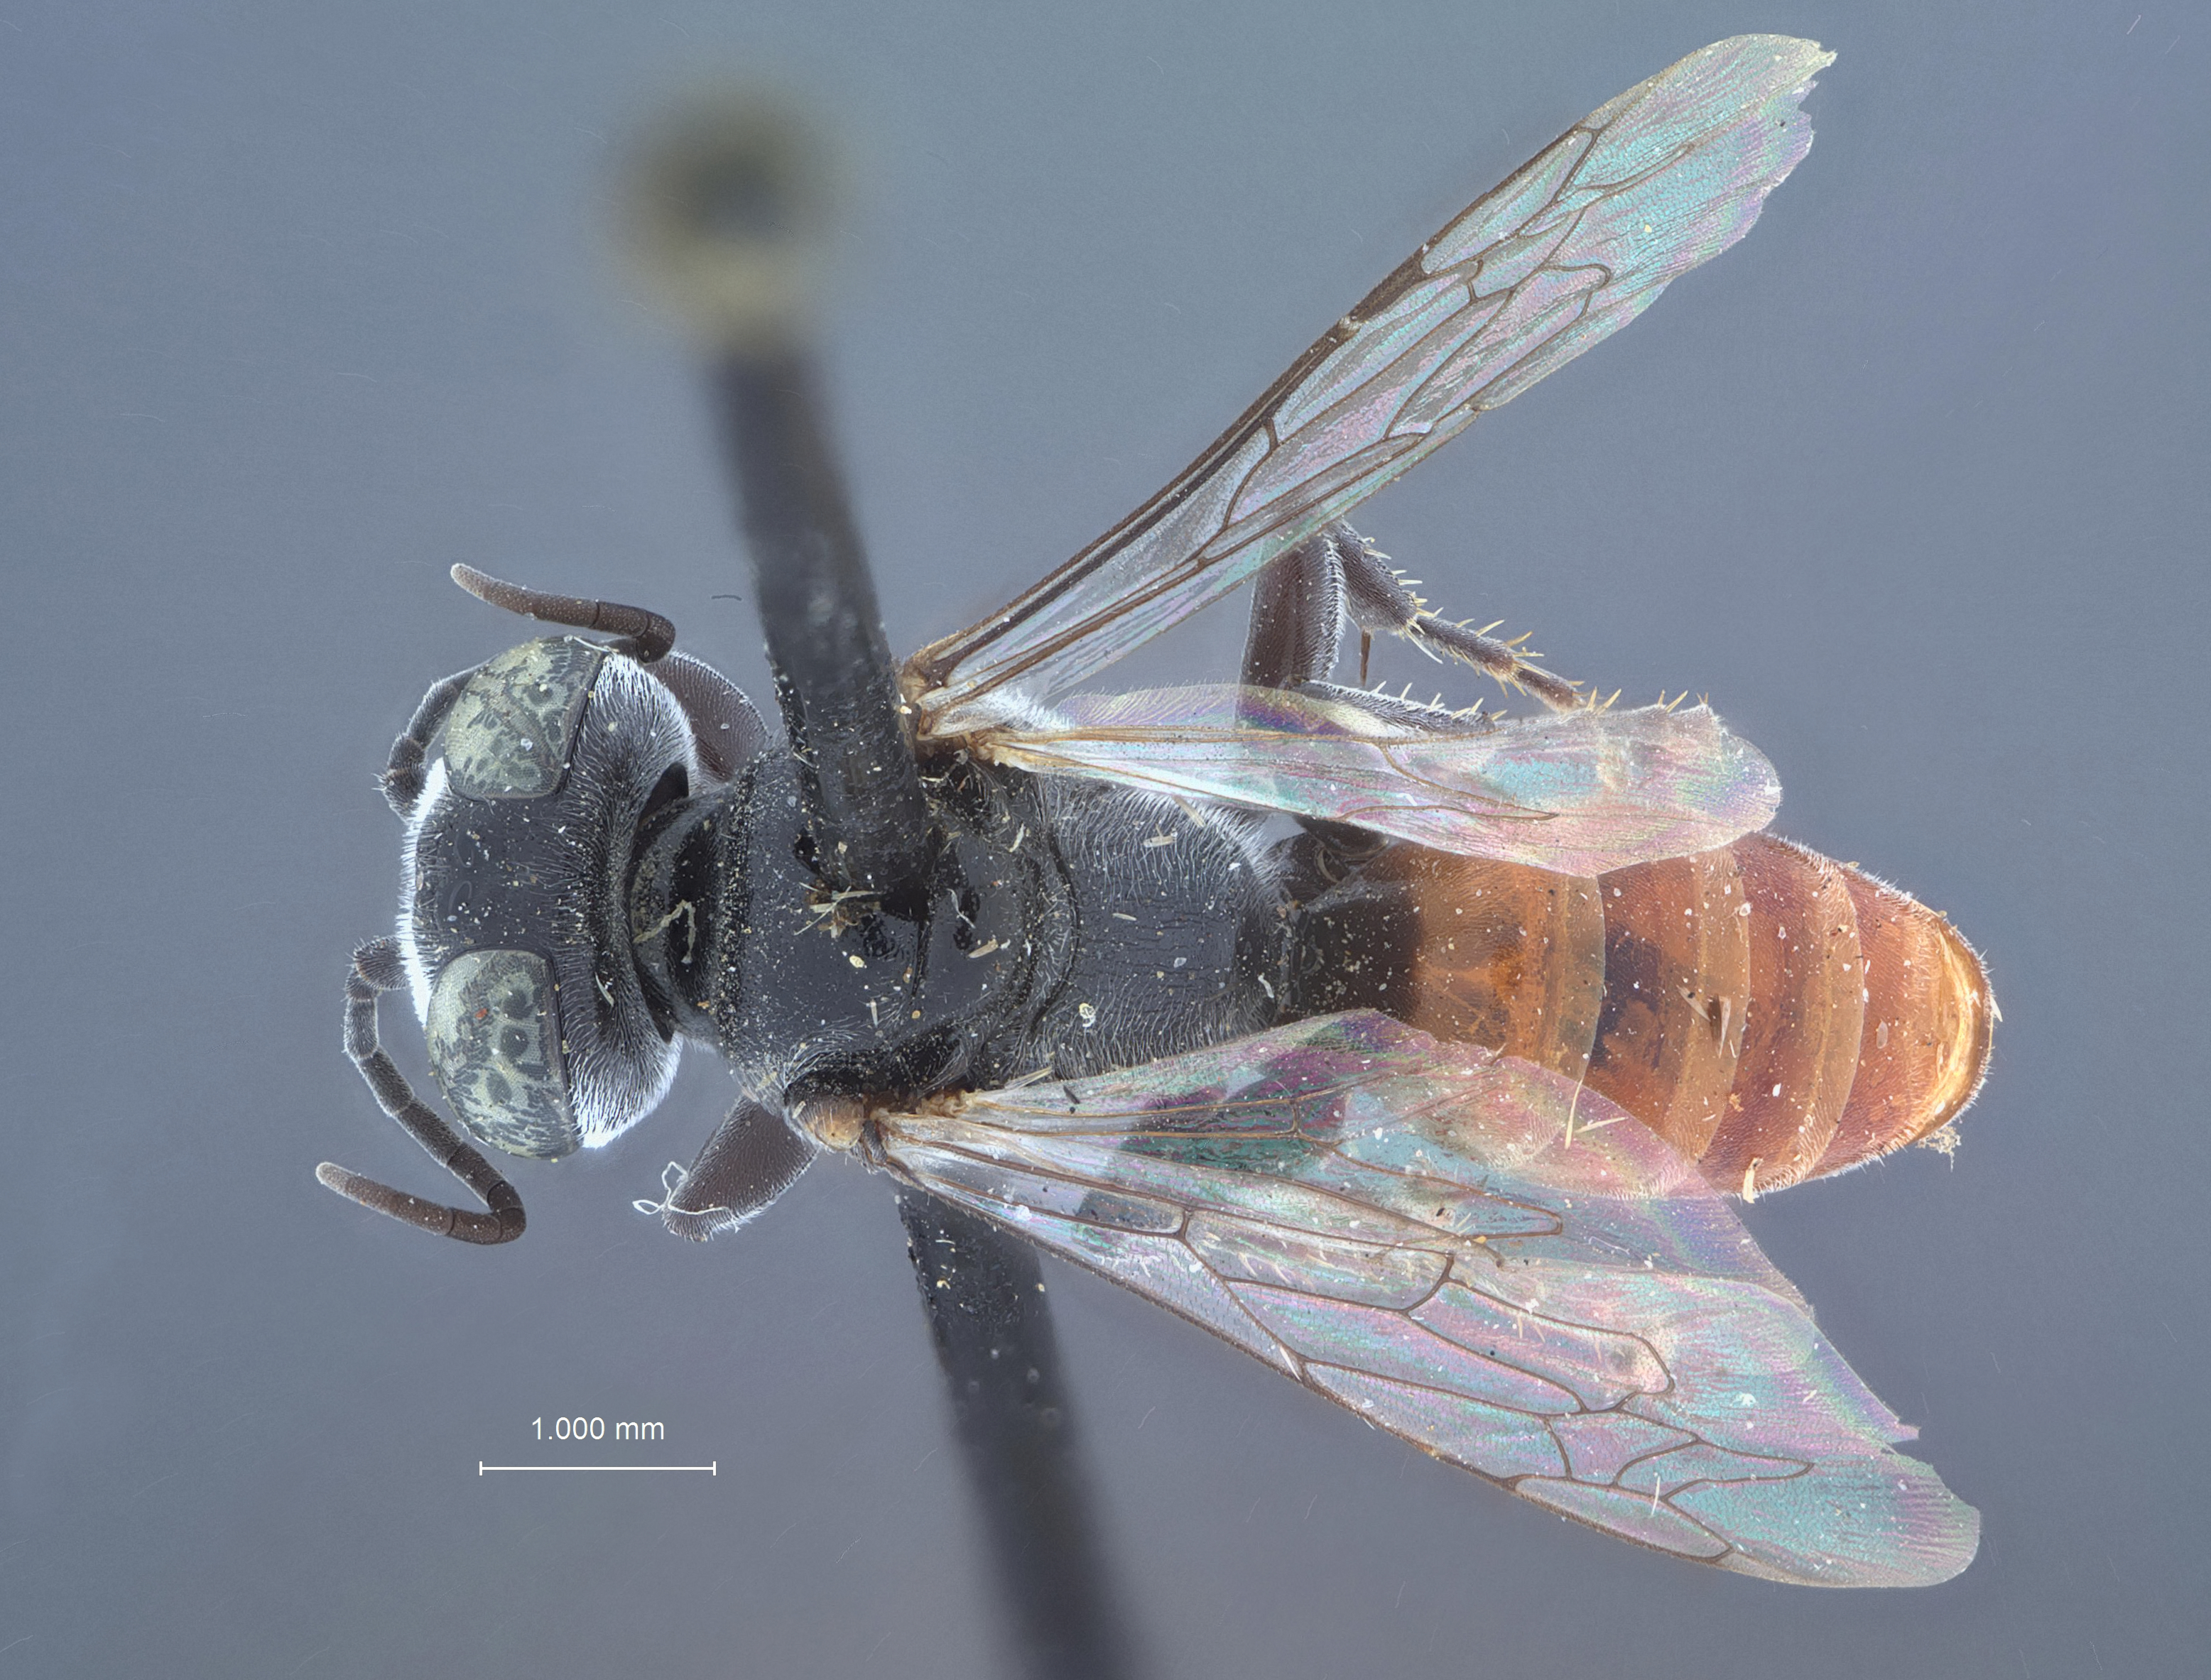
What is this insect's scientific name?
Tachysphex specodoides
